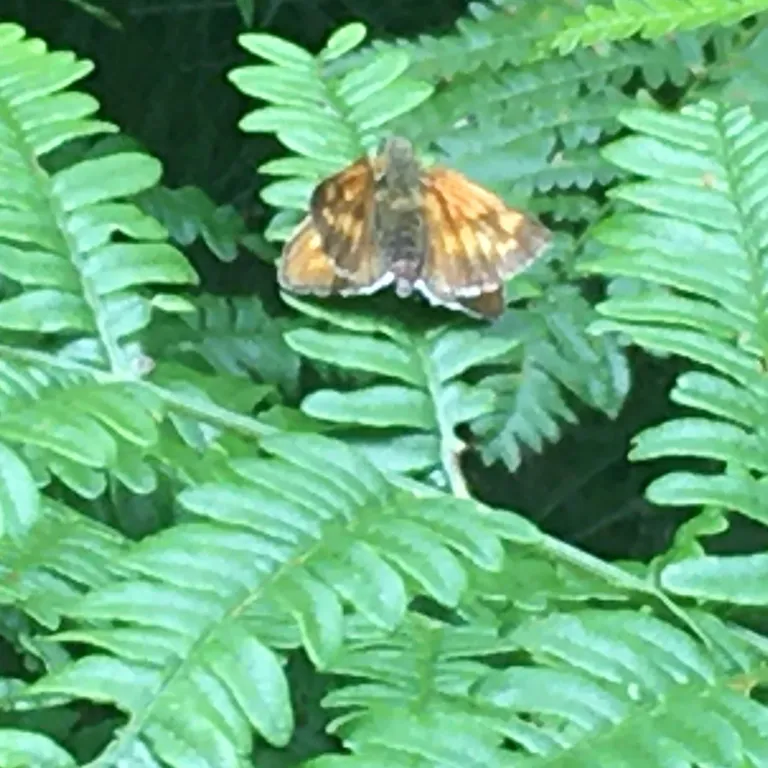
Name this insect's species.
Ochlodes sylvanus (also Ochlodes venata)
